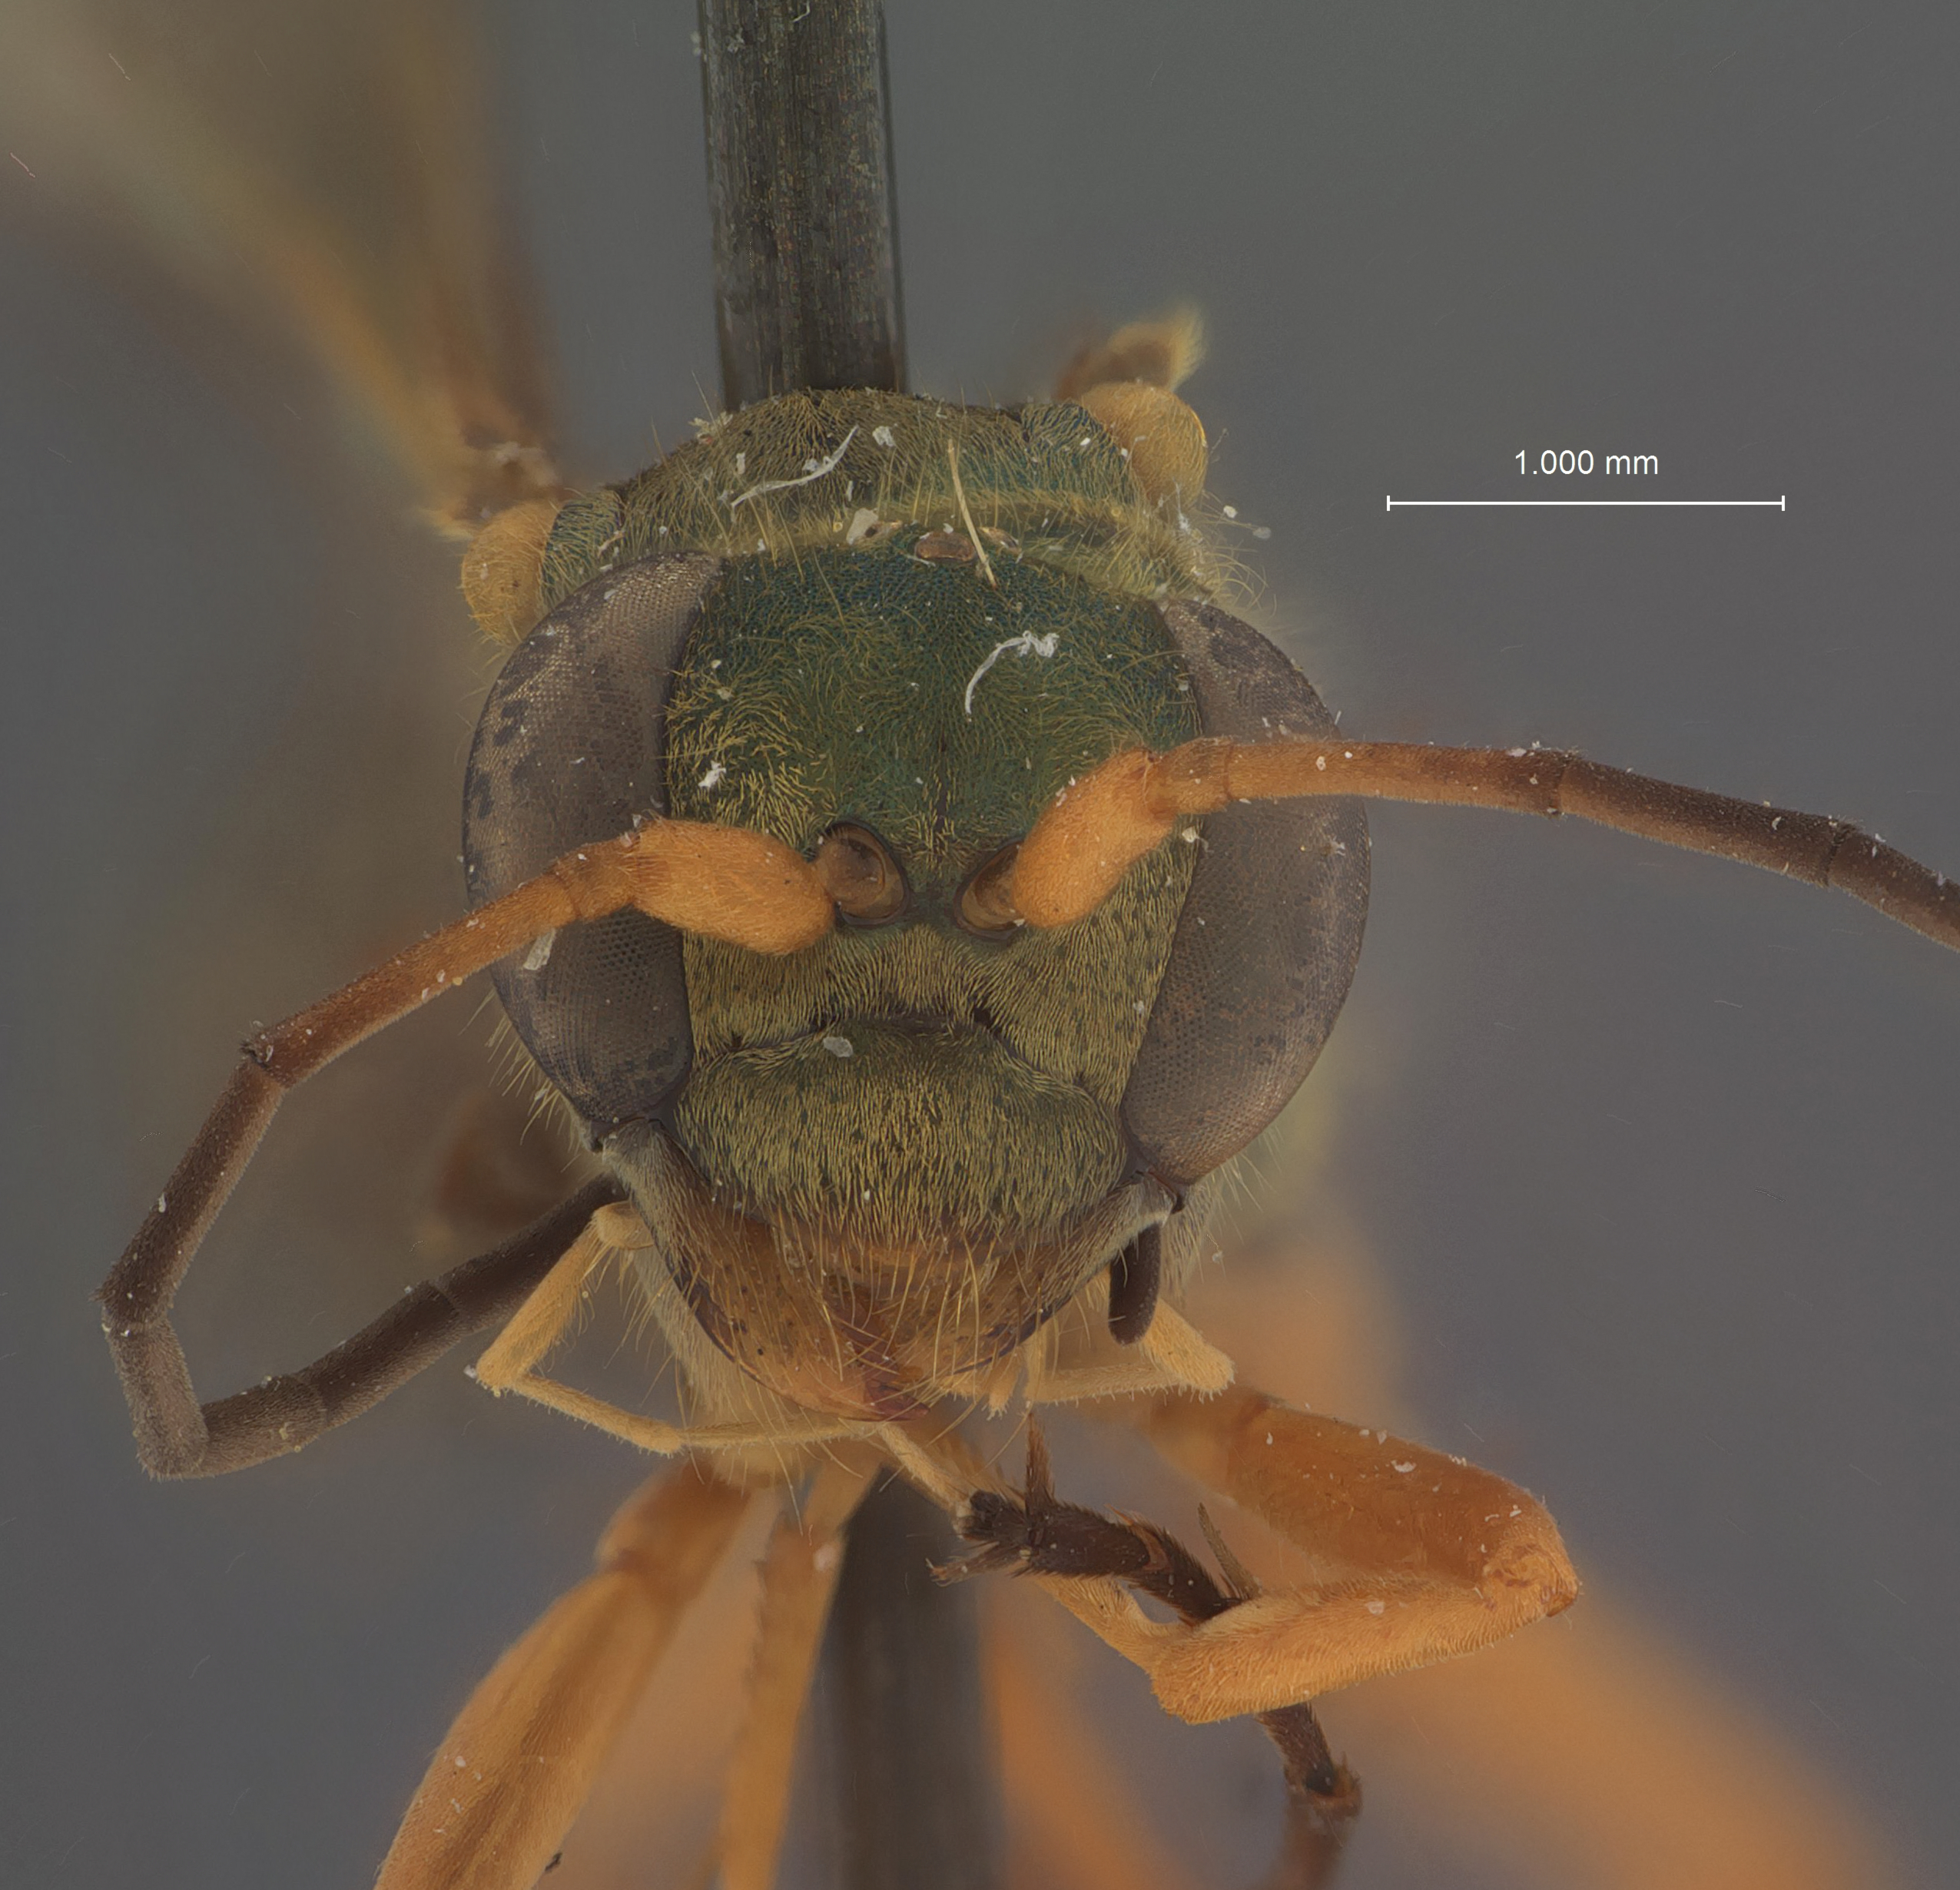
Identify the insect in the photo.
Auplopus splendens
